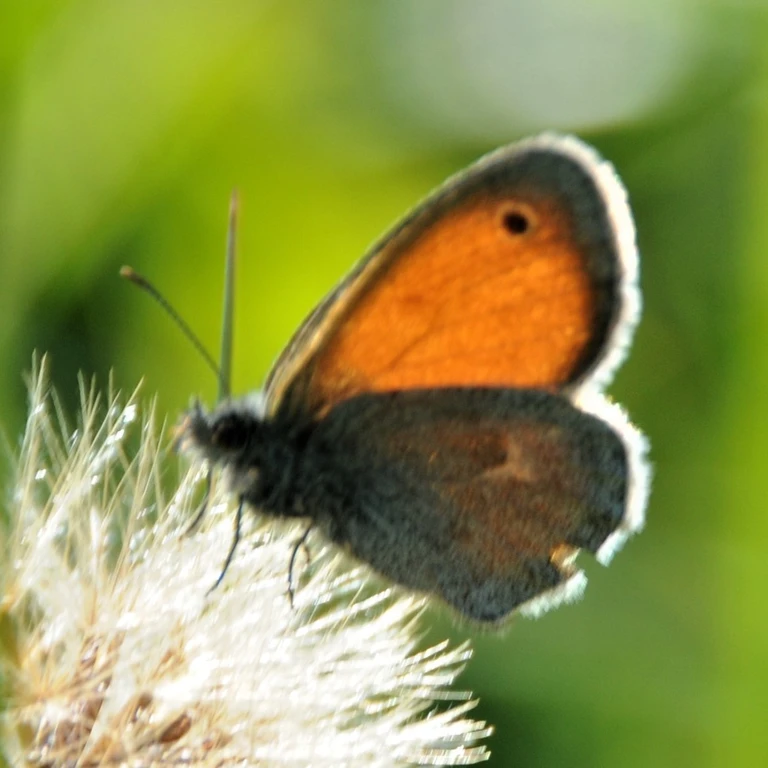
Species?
Coenonympha pamphilus
